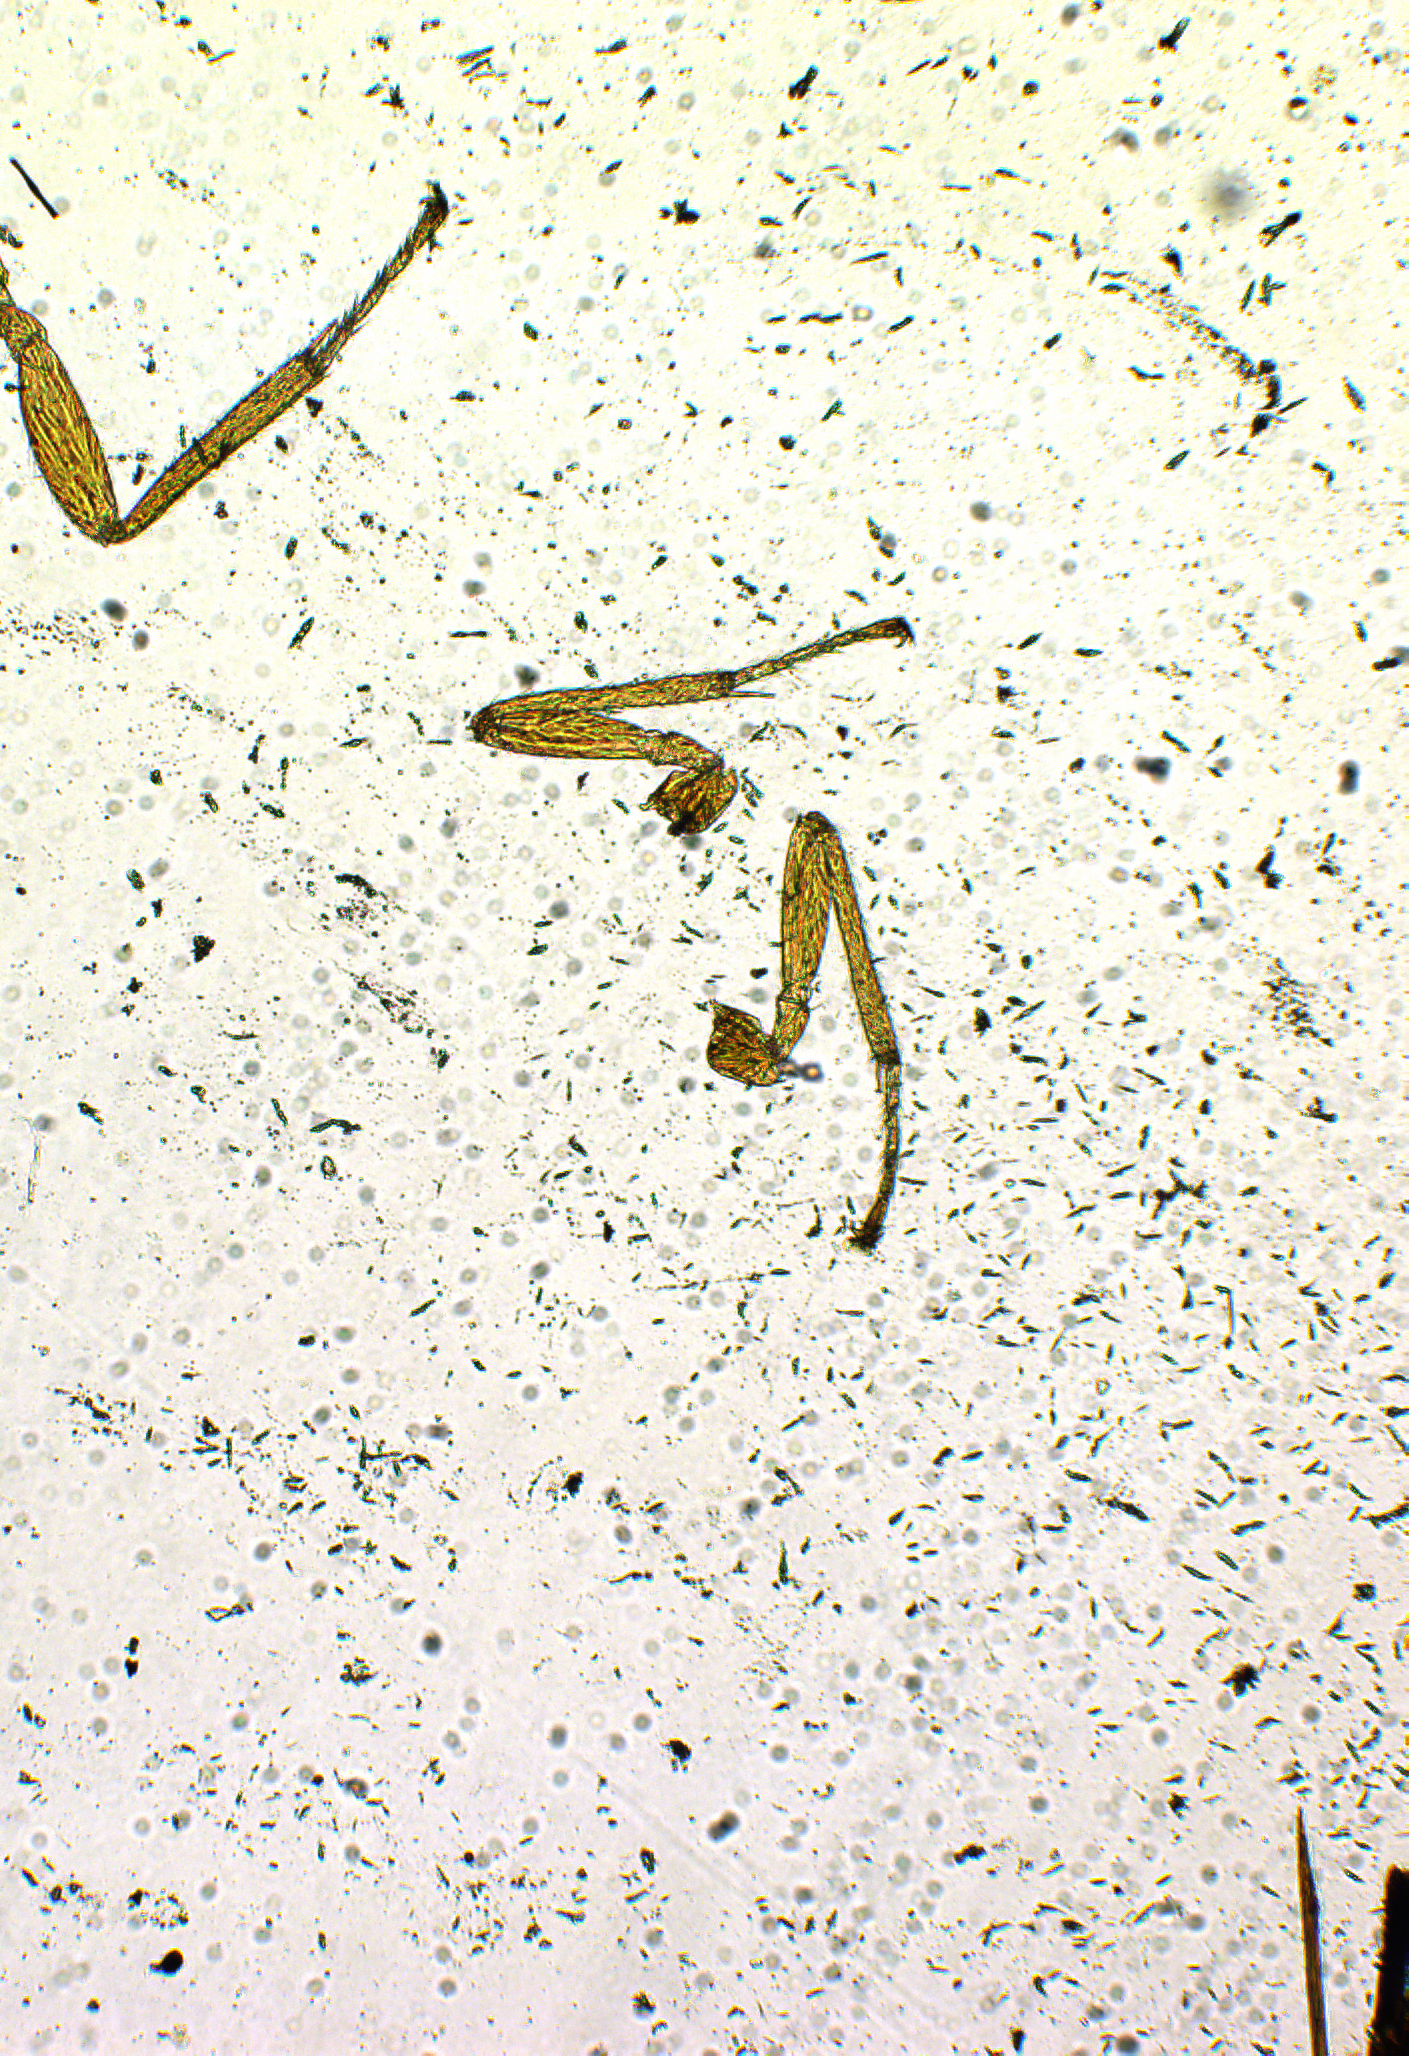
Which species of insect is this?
Tetrastichus travancorensis
